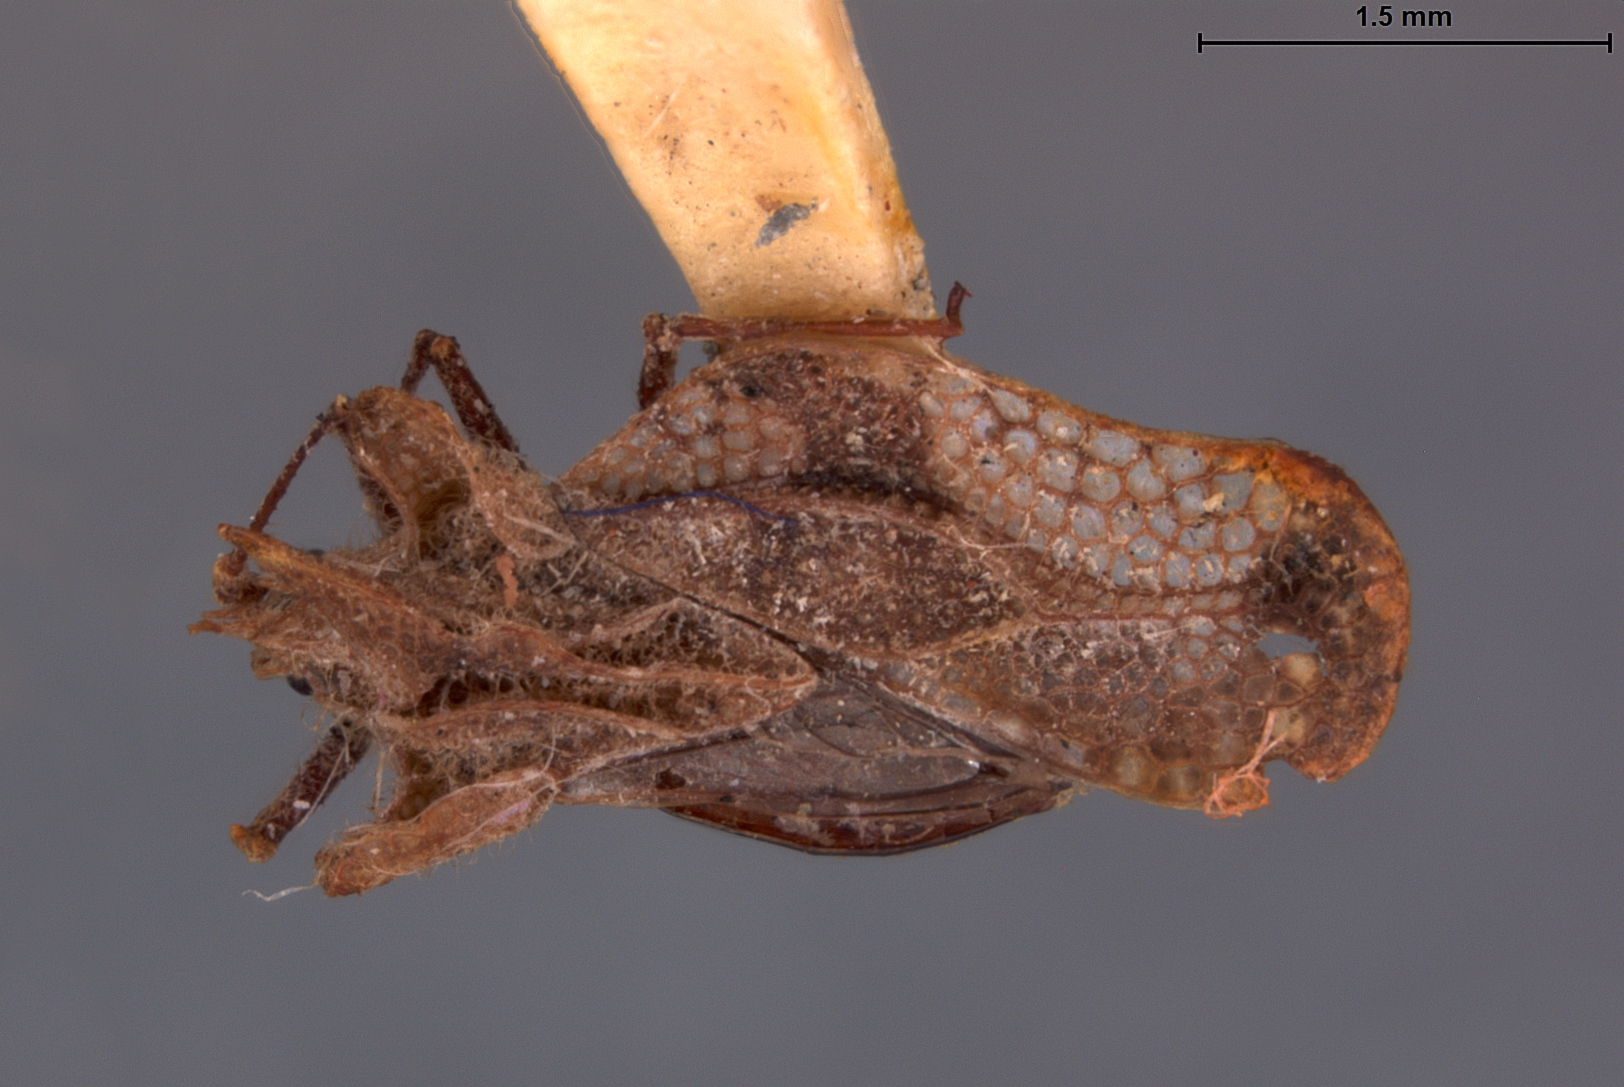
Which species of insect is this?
Conchotingis borneoana
